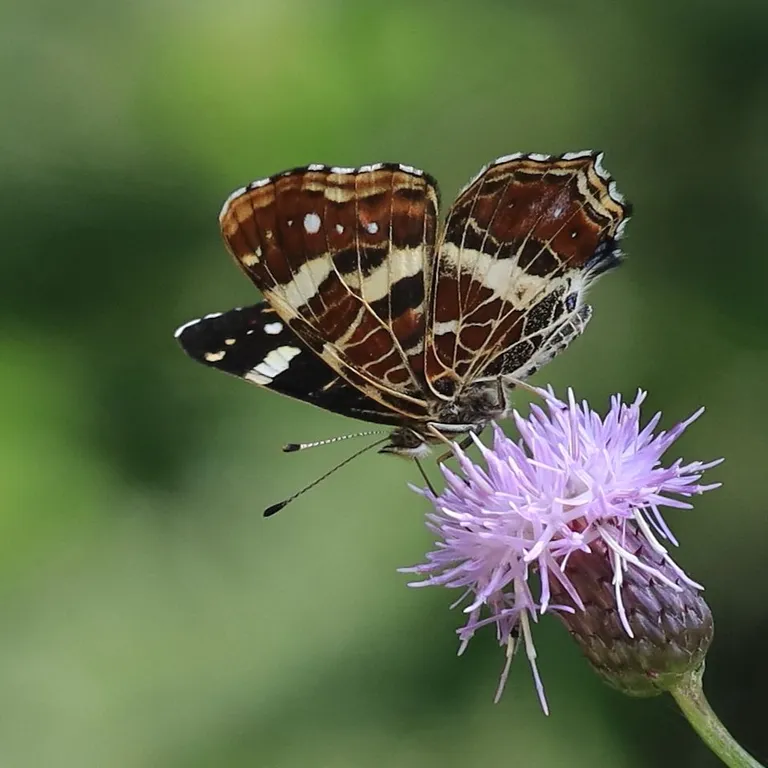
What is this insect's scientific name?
Araschnia levana
